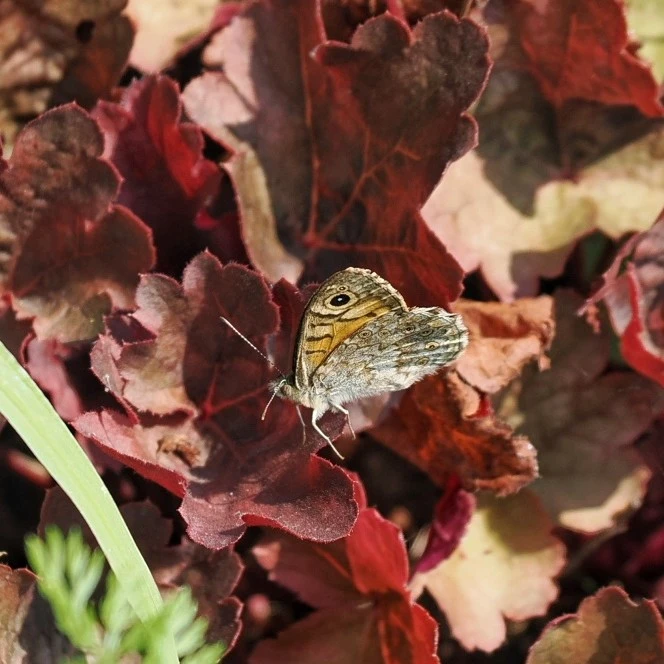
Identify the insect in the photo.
Lasiommata megera (also Pararge megera)
